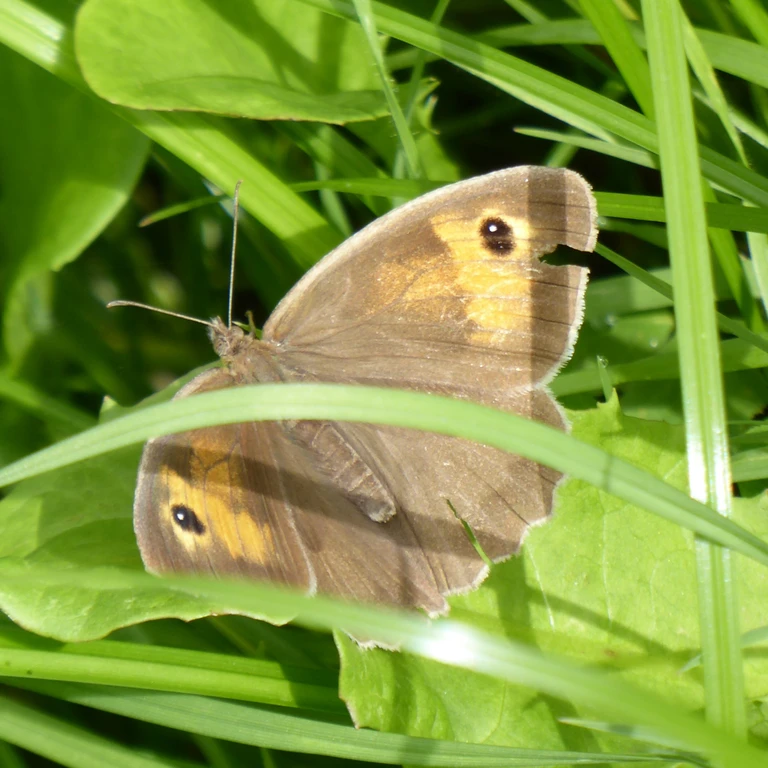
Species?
Maniola jurtina
